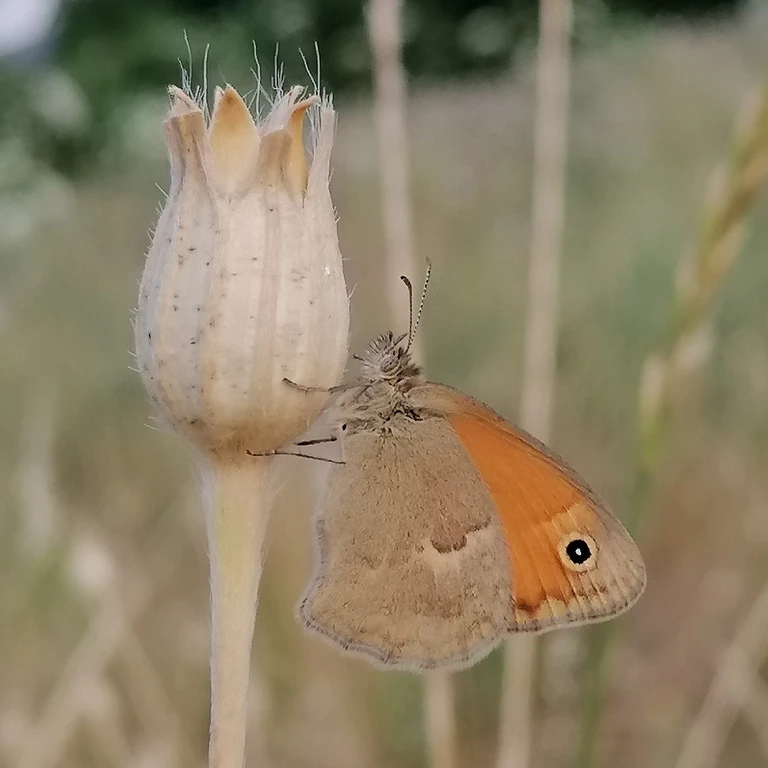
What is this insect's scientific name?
Coenonympha pamphilus
